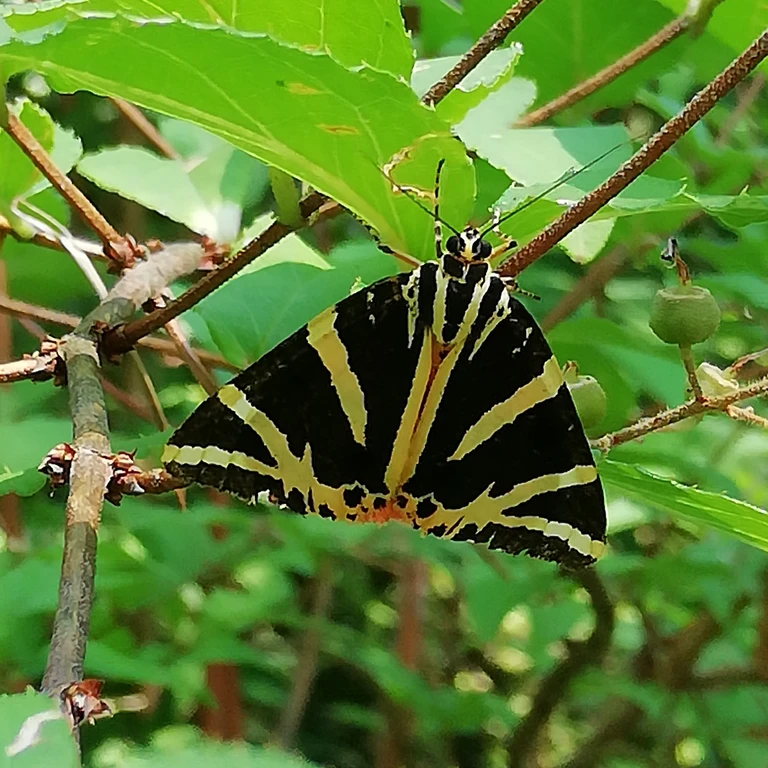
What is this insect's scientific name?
Euplagia quadripunctaria
